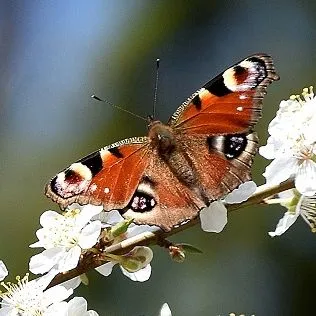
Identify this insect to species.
Aglais io
